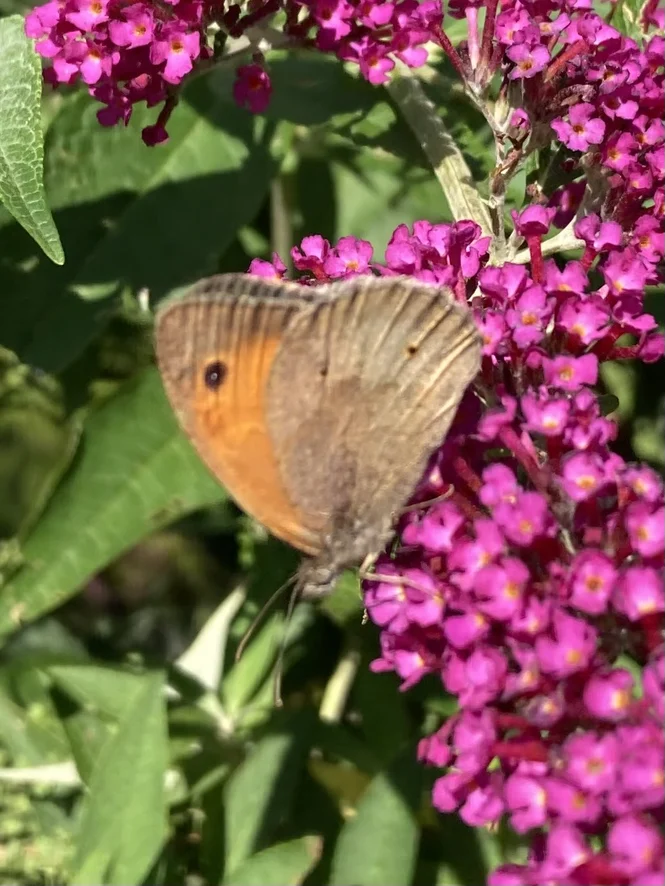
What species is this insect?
Maniola jurtina
